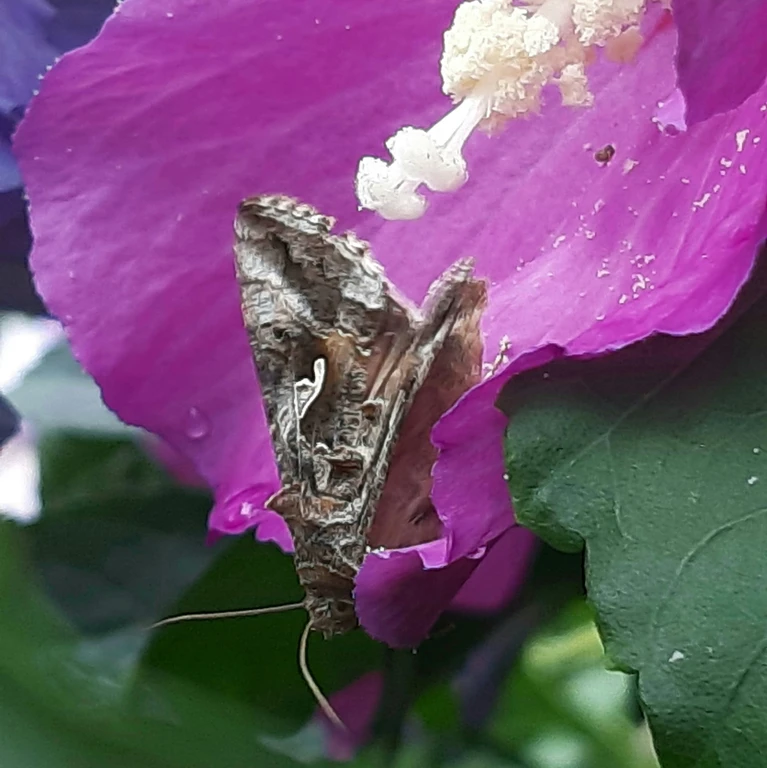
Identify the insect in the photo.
Autographa gamma
